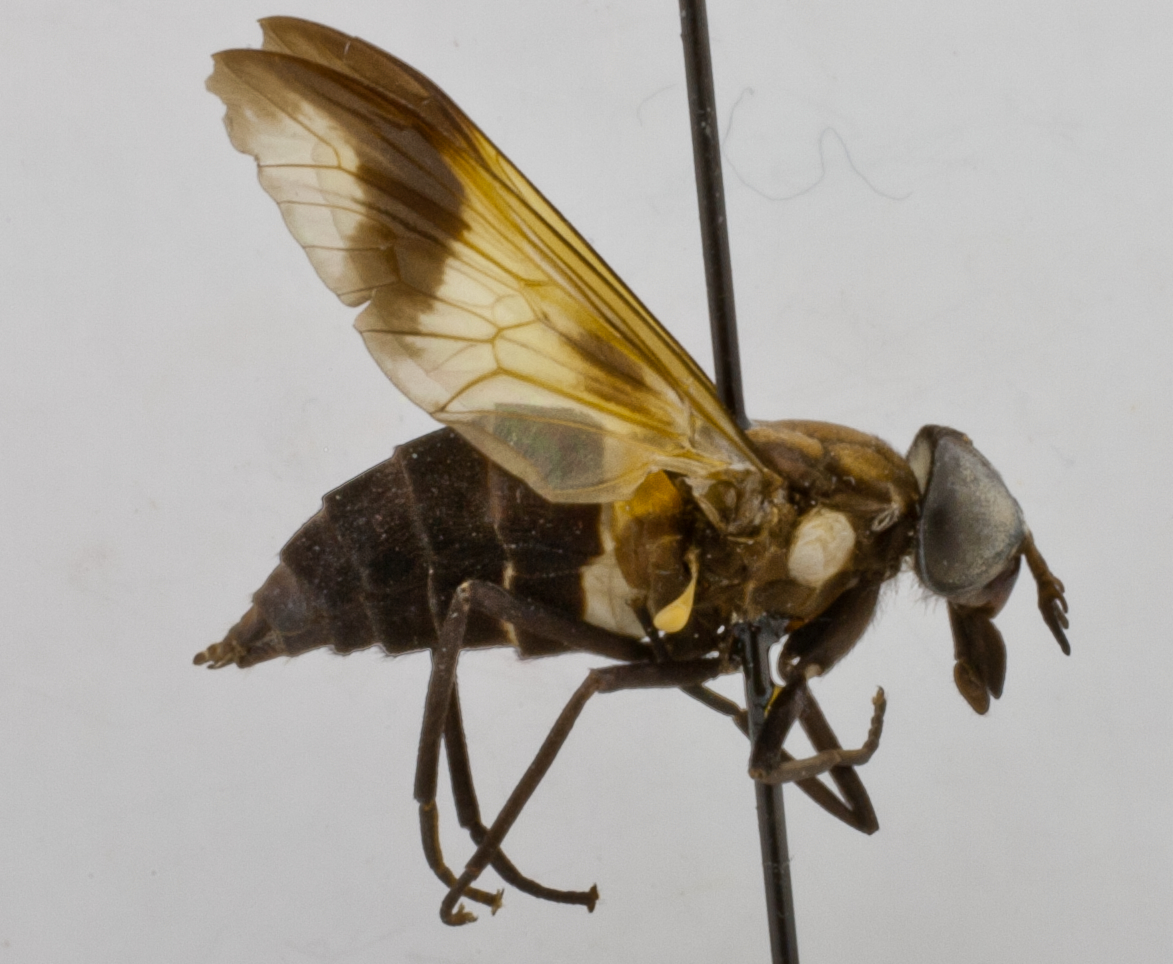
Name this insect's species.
Rhinomyza cincta
